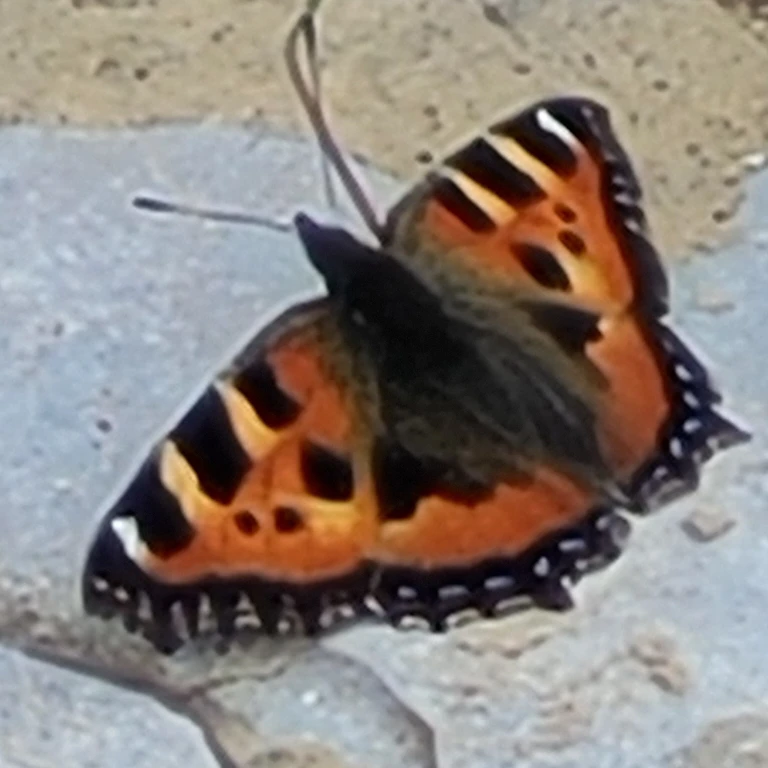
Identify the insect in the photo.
Aglais urticae
